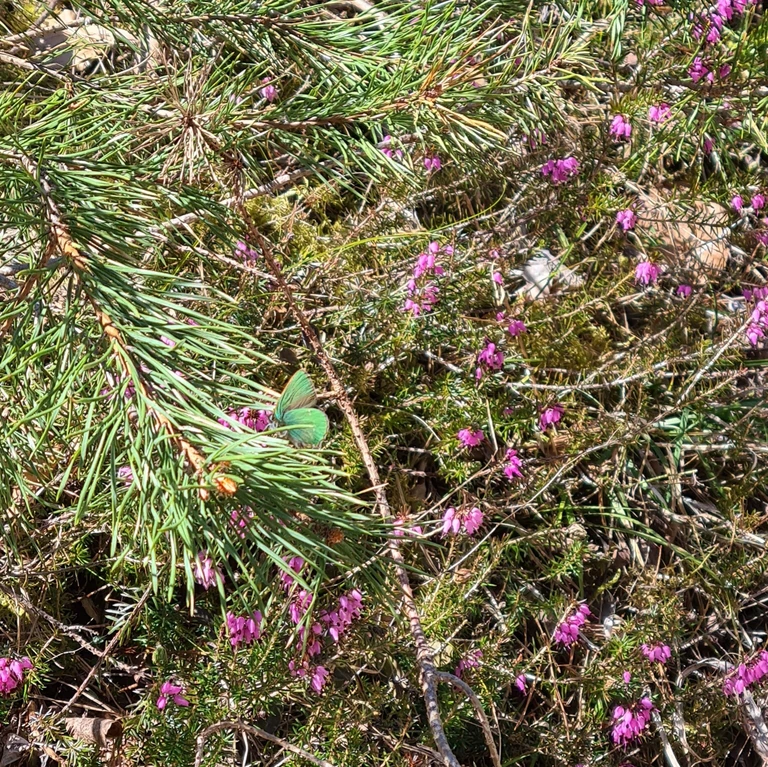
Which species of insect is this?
Callophrys rubi
